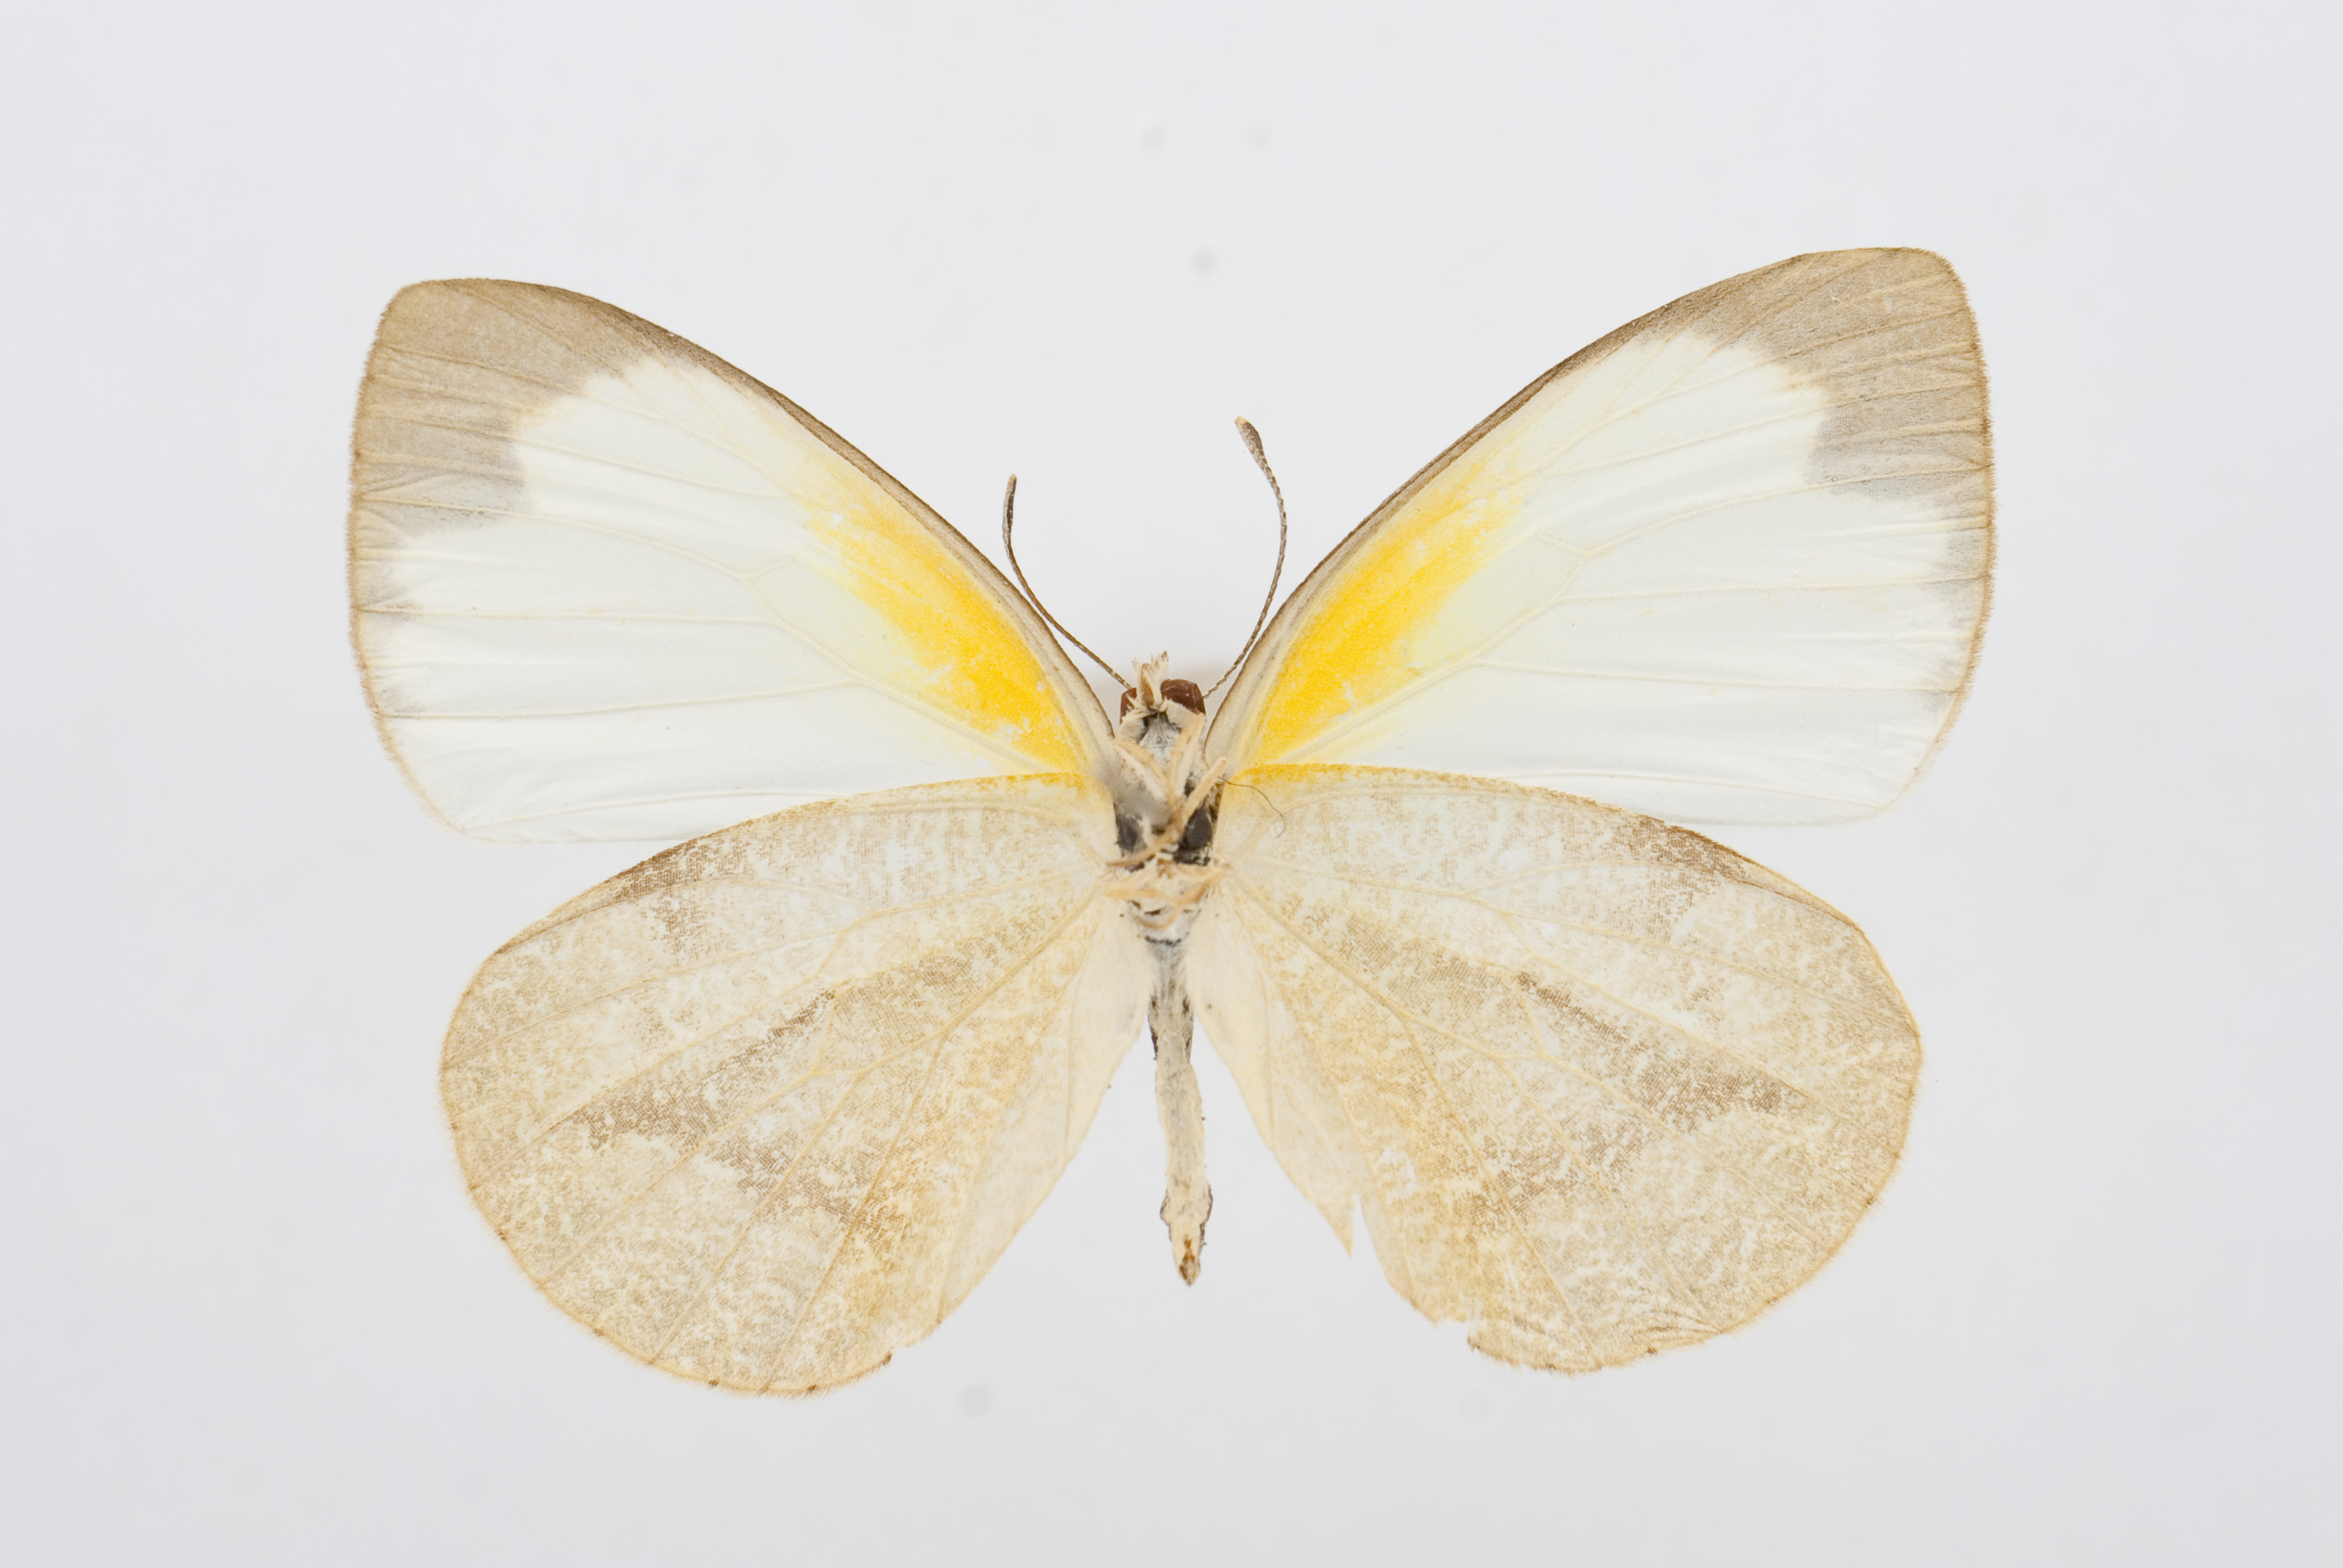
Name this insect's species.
Elodina parthia
